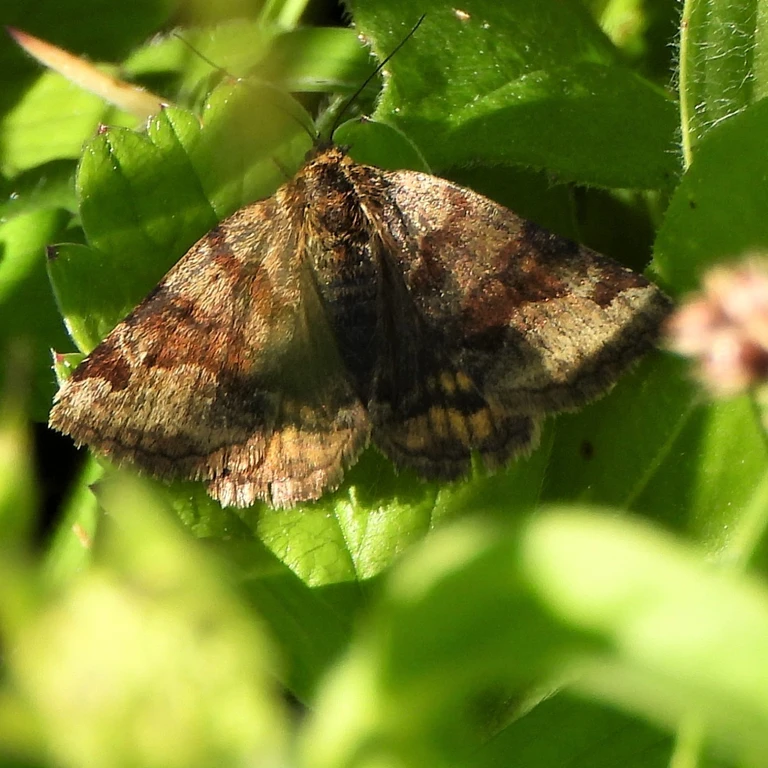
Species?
Euclidia glyphica
